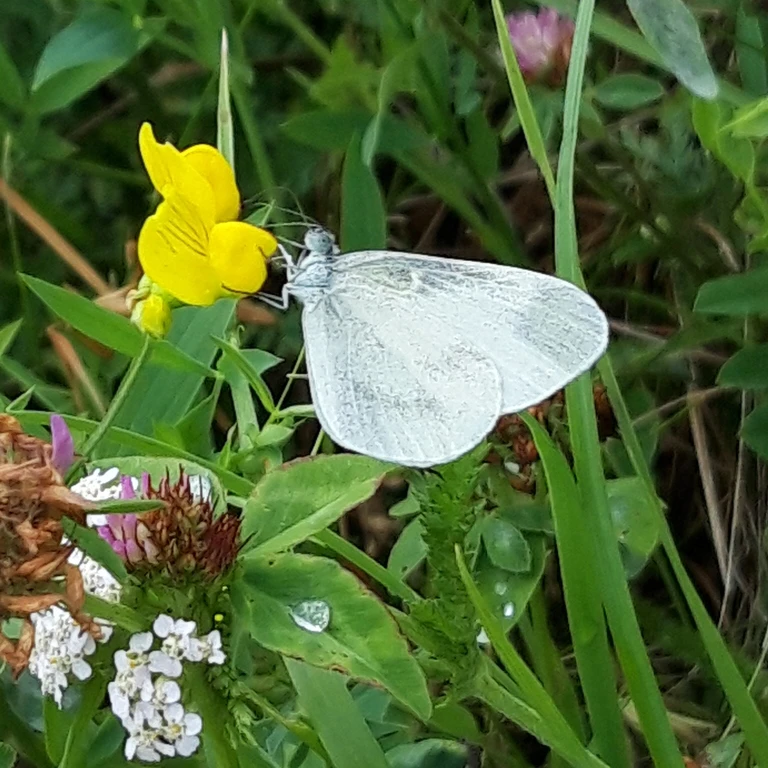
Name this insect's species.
Leptidea sinapis/juvernica
